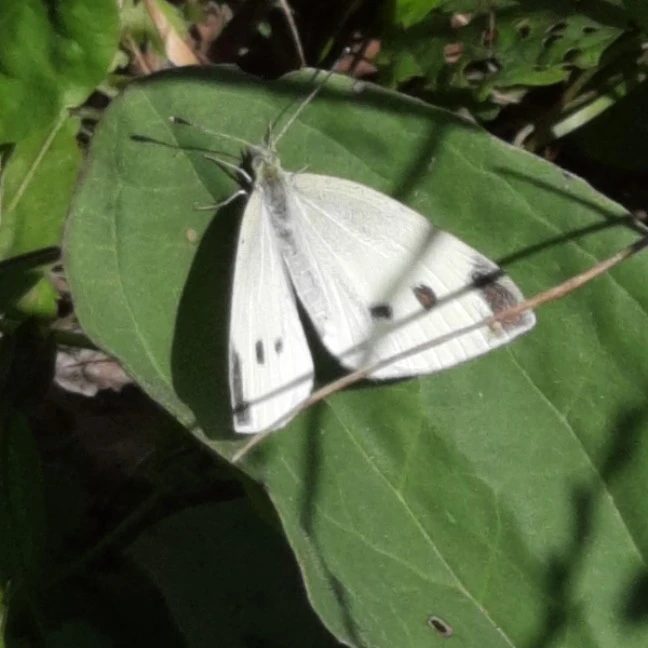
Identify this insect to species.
Pieris rapae
